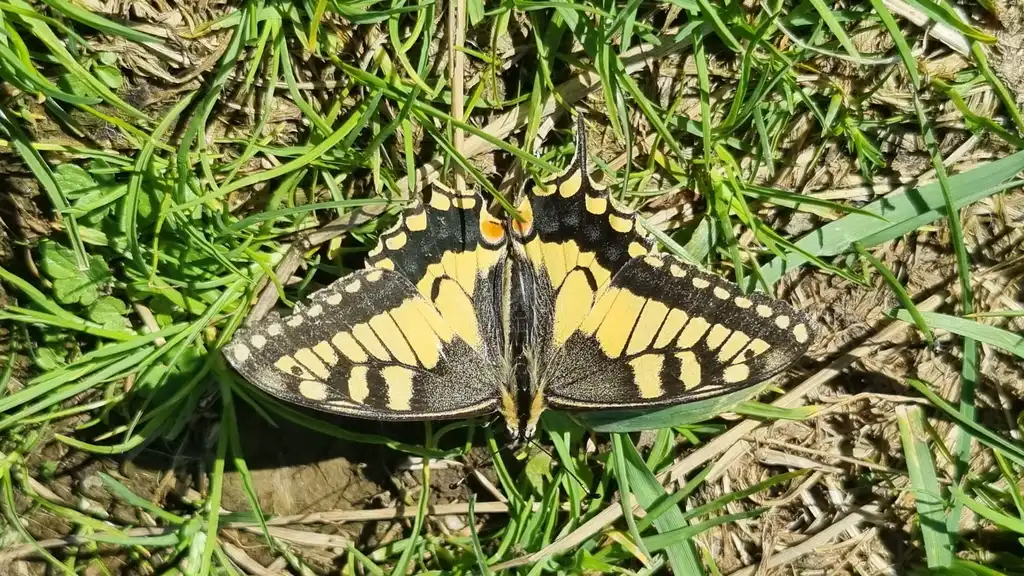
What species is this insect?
Papilio machaon
